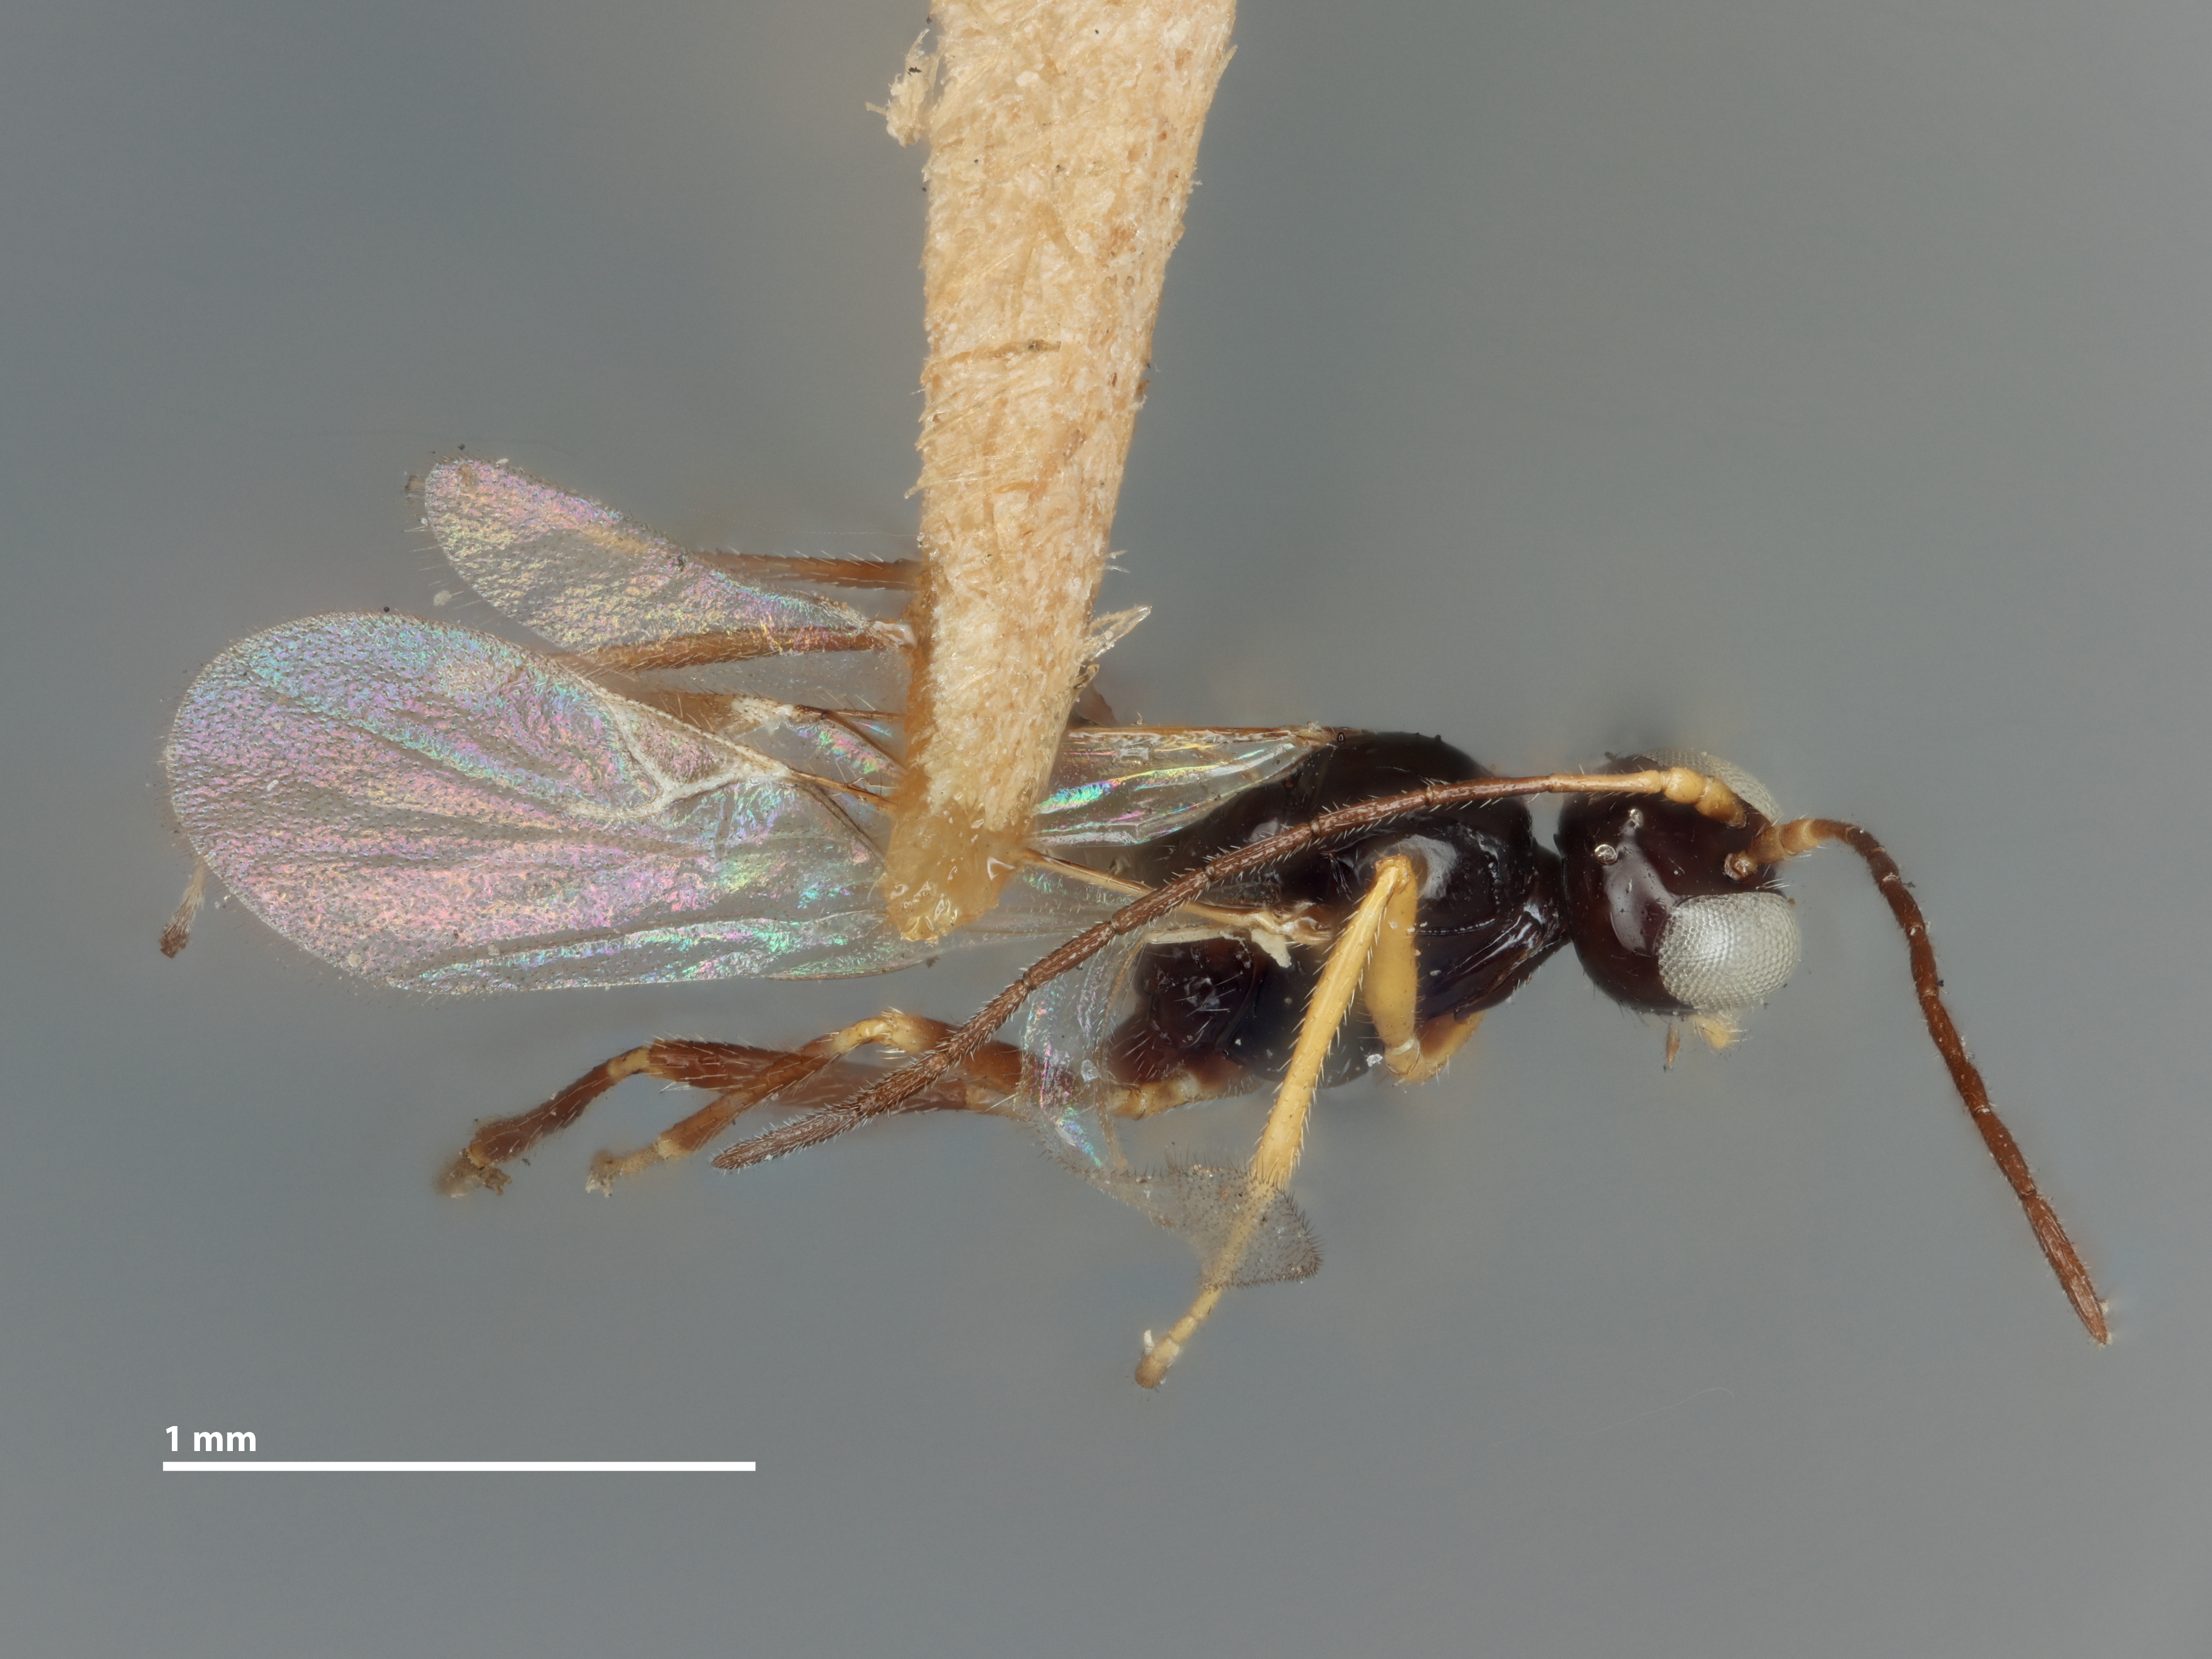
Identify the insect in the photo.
Trioxys infrequens
